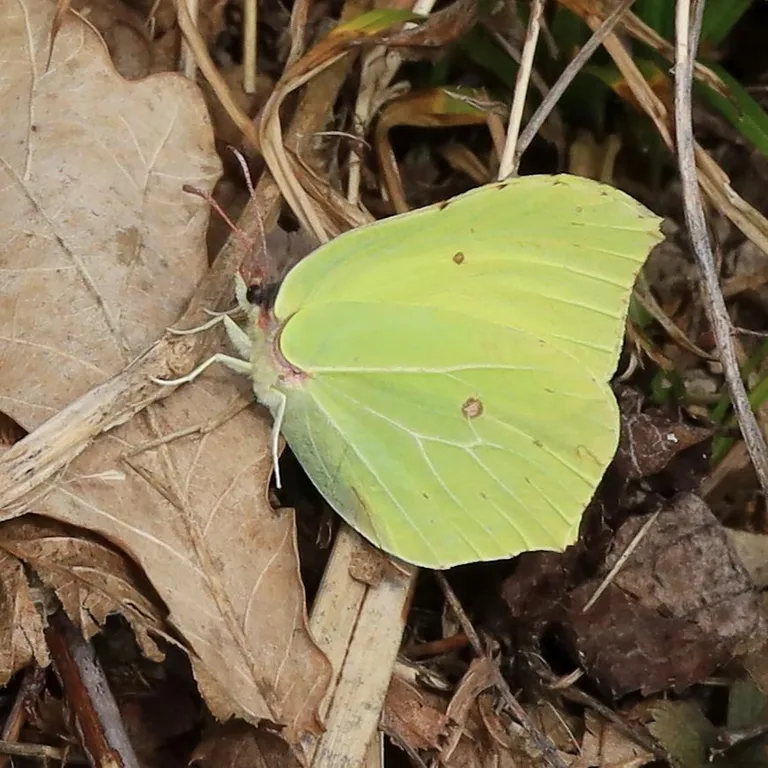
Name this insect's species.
Gonepteryx rhamni
